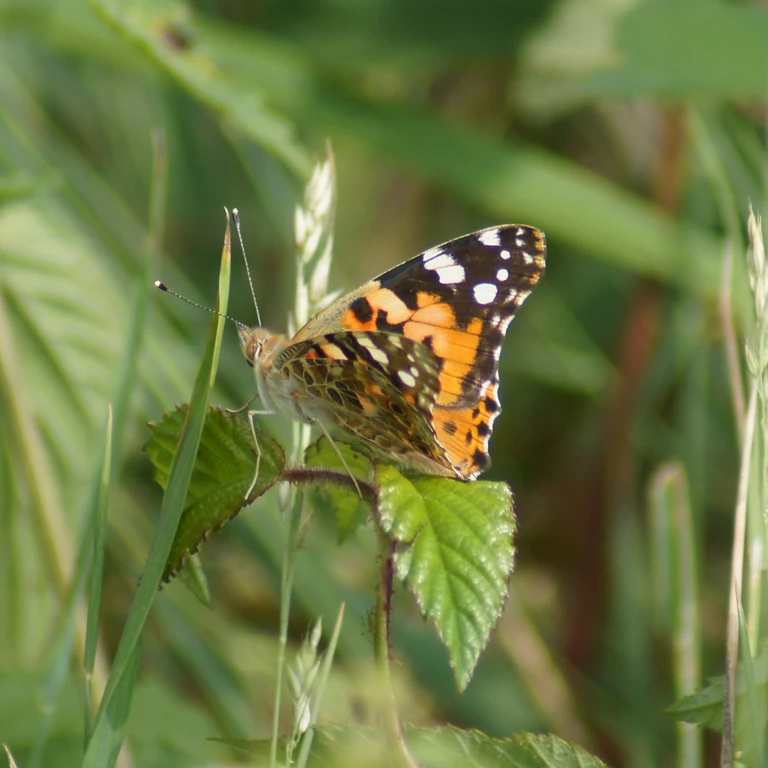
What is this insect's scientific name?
Vanessa cardui
